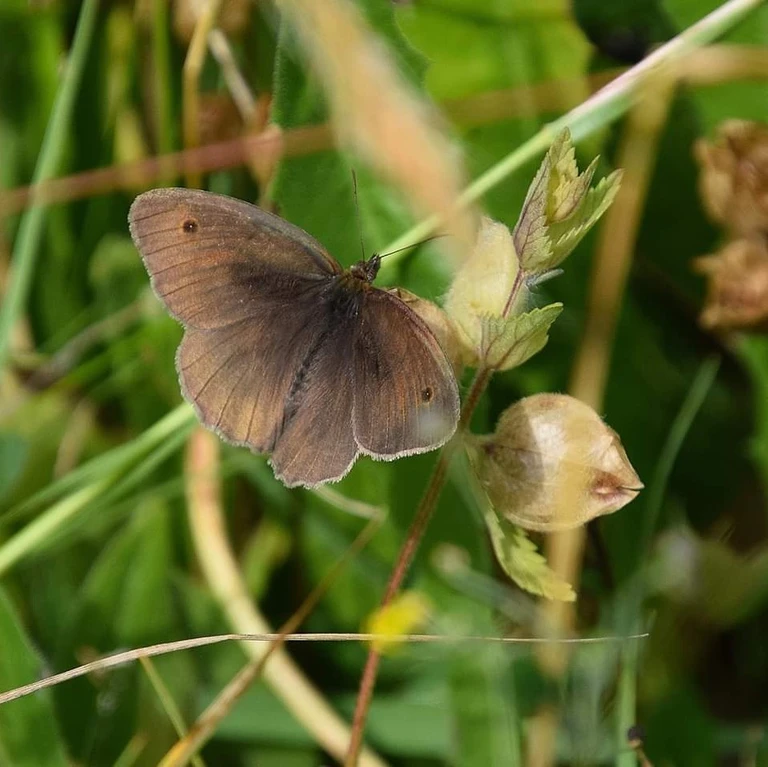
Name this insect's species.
Maniola jurtina
